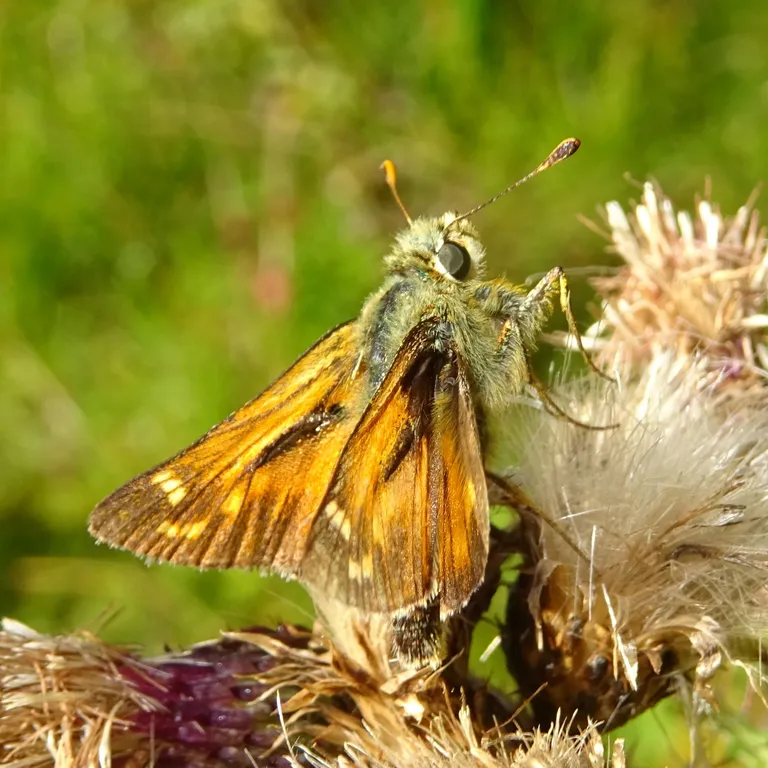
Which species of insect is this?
Hesperia comma
